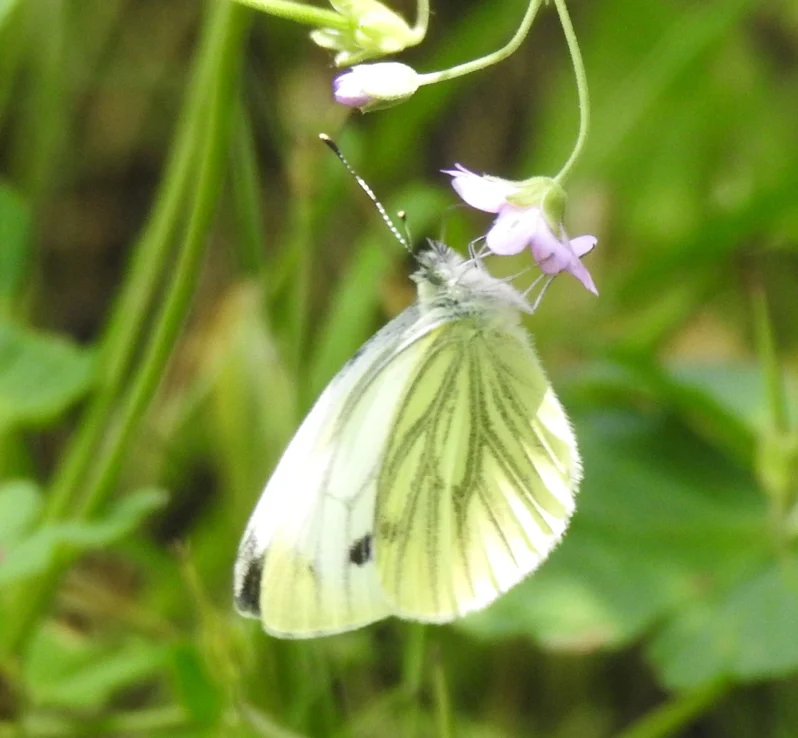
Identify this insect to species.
Pieris napi
